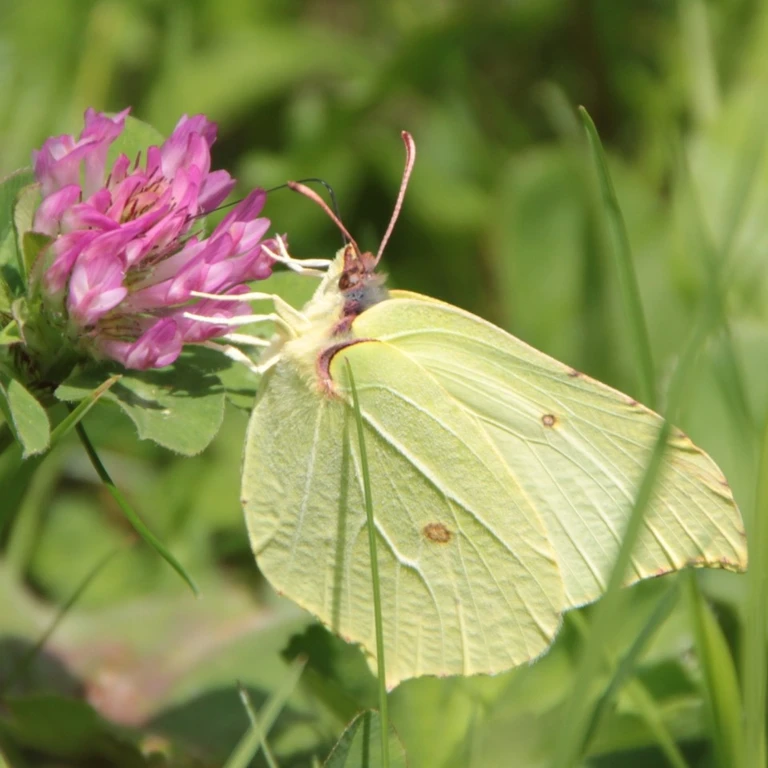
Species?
Gonepteryx rhamni
